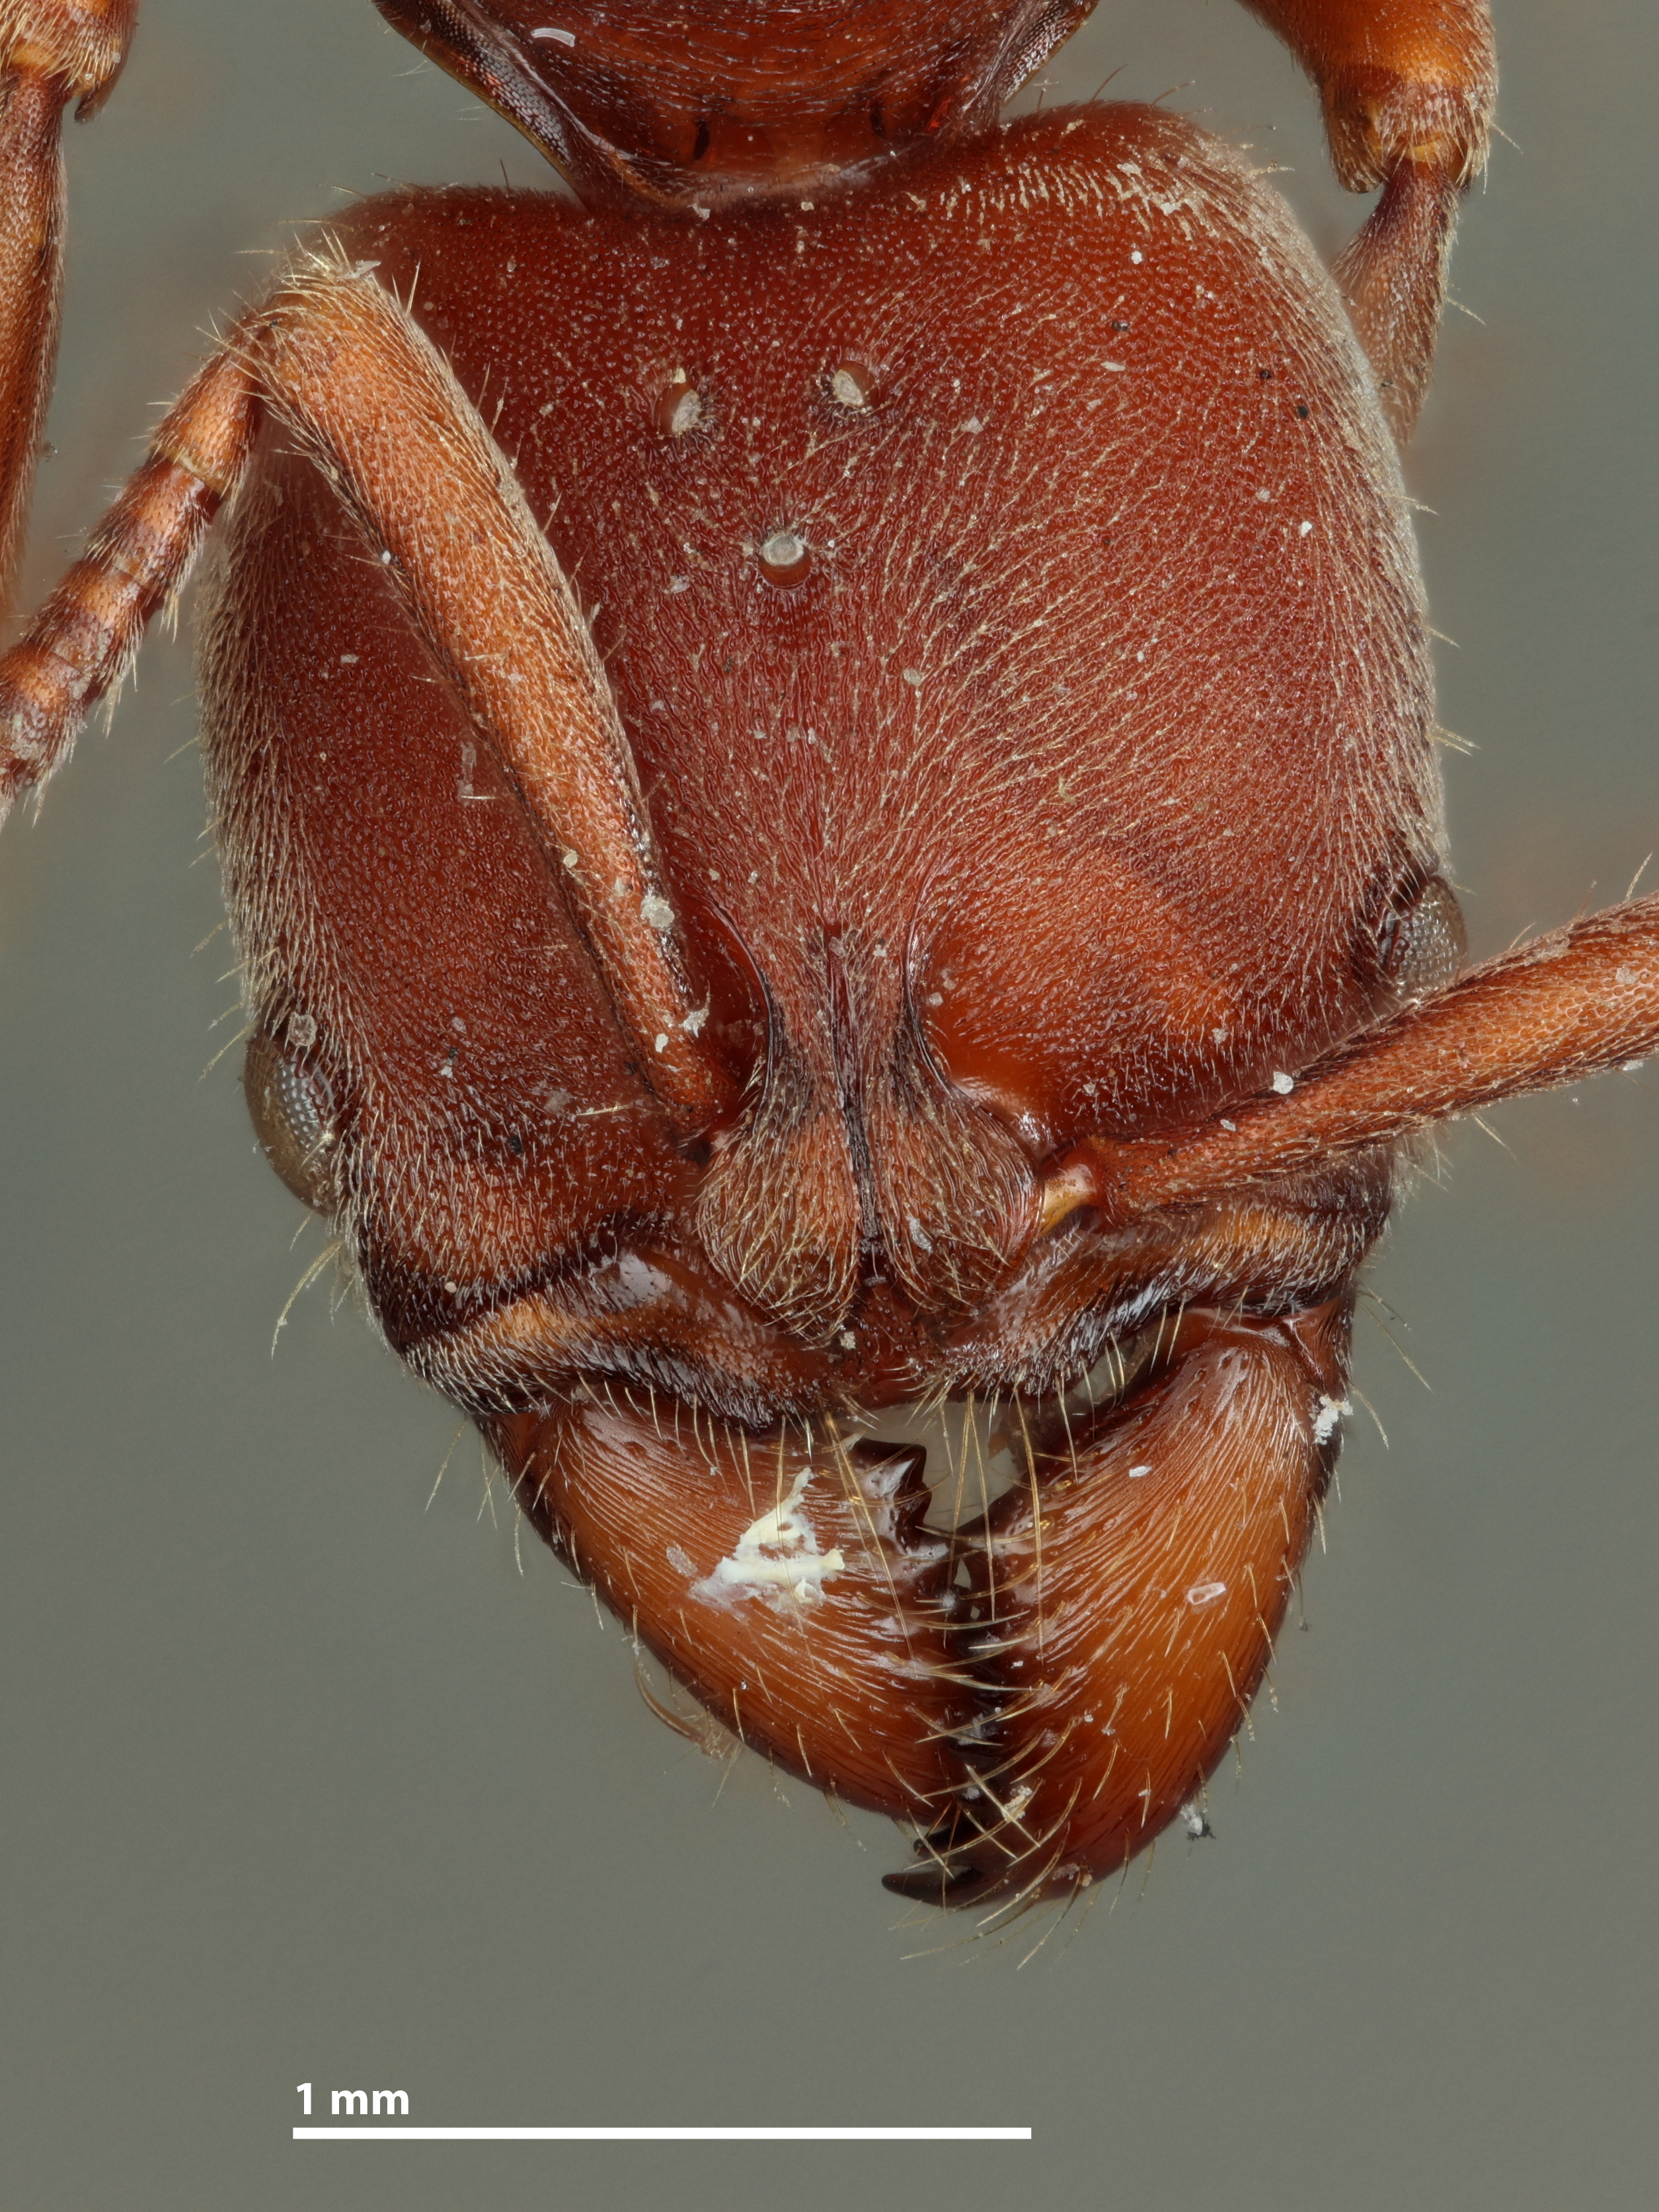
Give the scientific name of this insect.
Pachycondyla breviscapa
